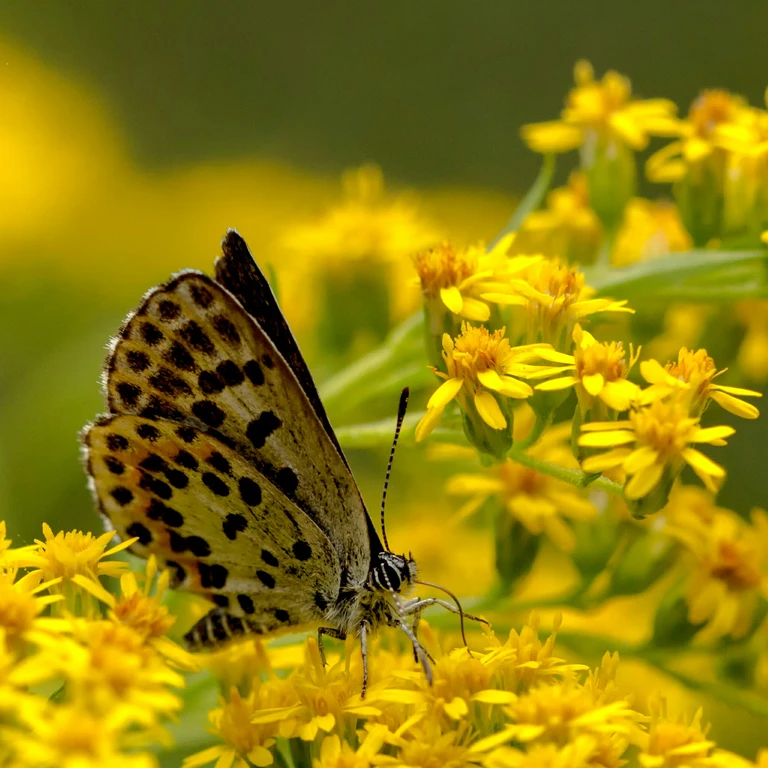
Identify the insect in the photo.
Scolitantides orion
